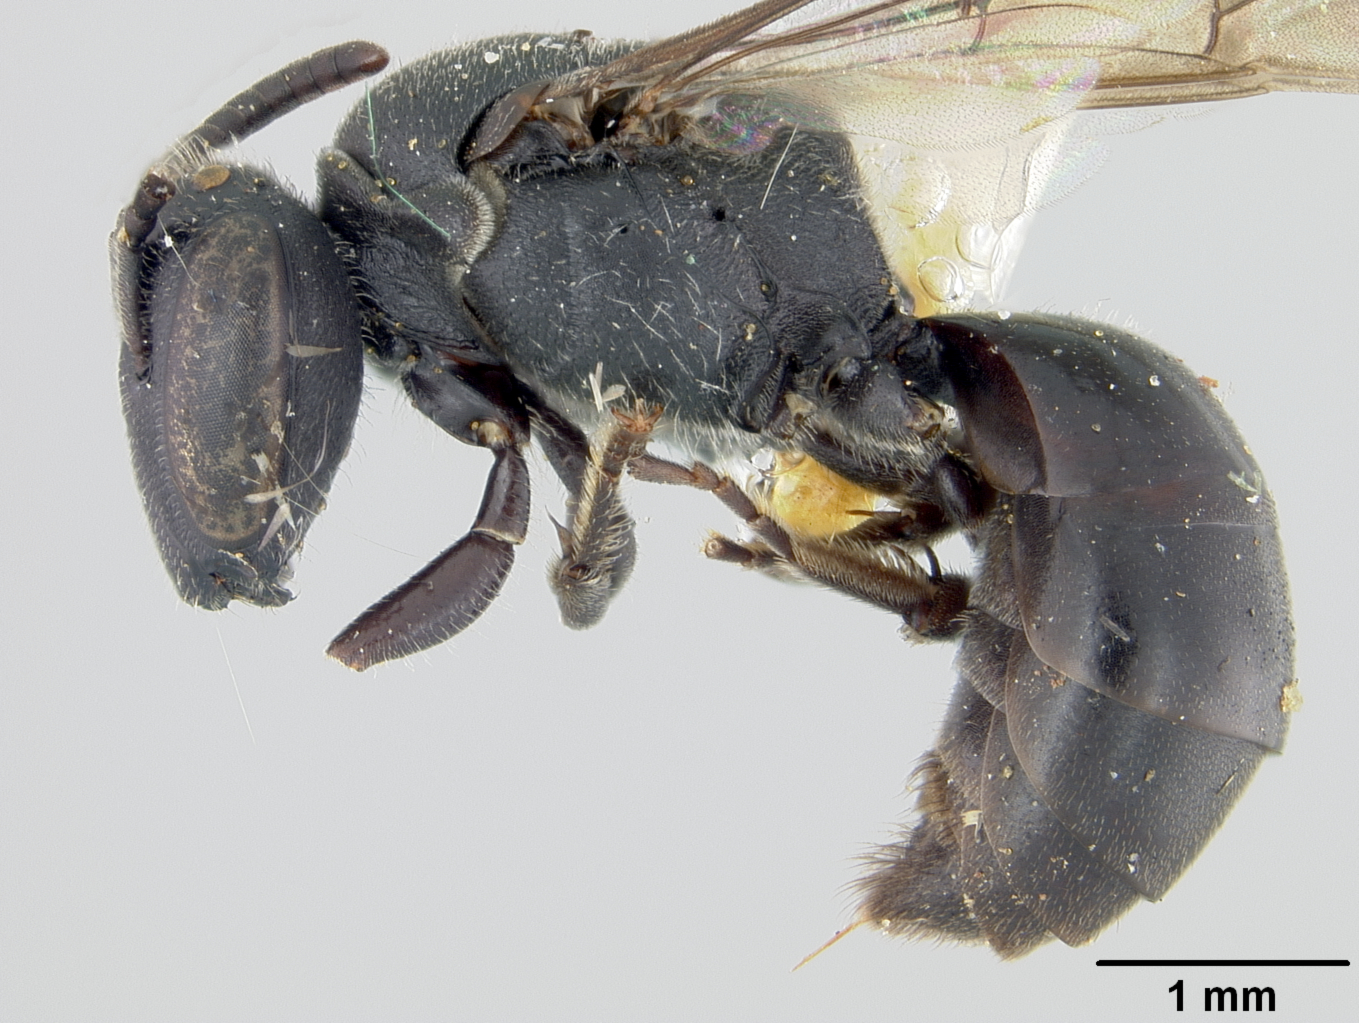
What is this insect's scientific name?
Prosopis holomelaena
